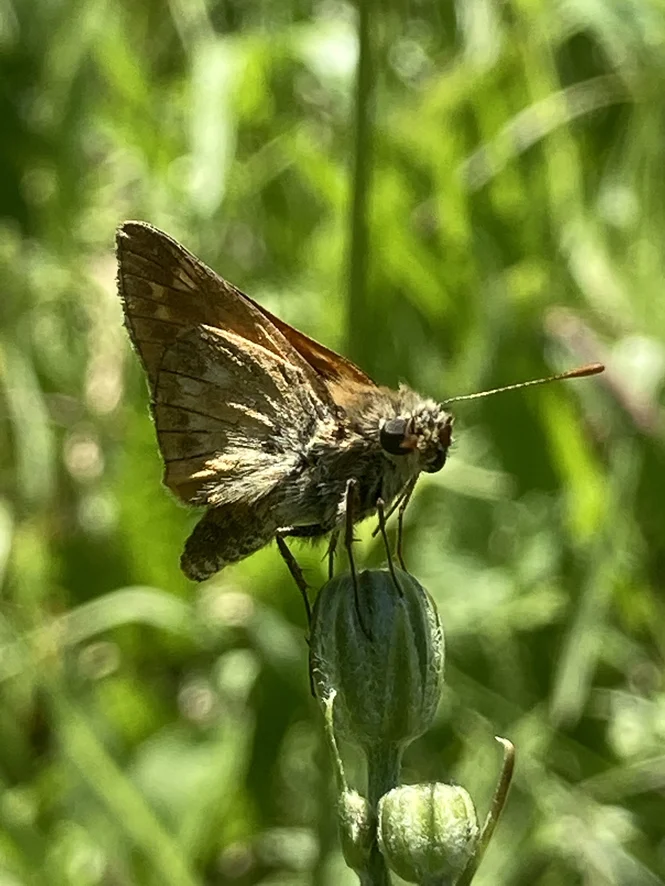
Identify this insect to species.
Ochlodes sylvanus (also Ochlodes venata)
